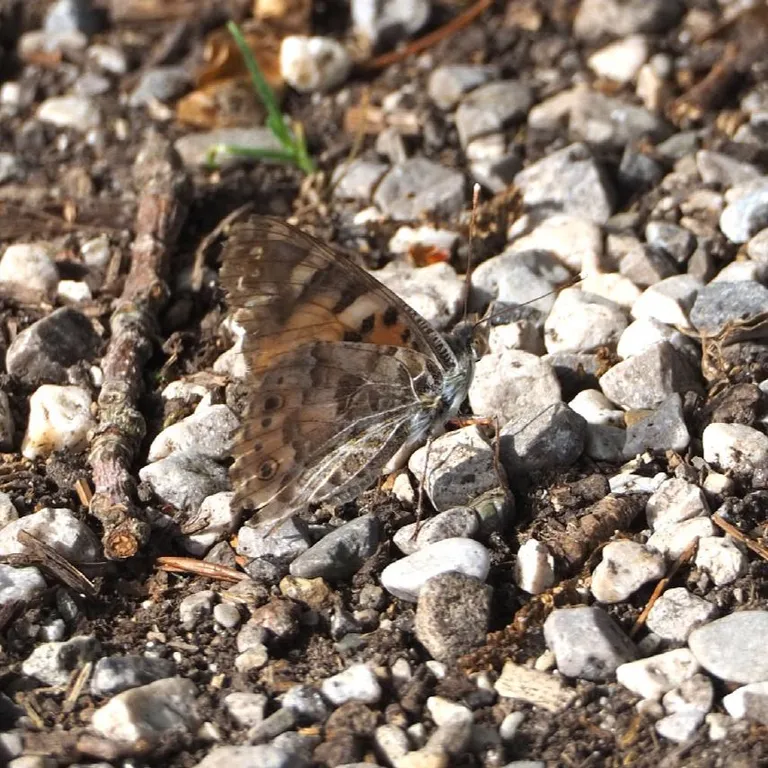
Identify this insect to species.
Vanessa cardui
